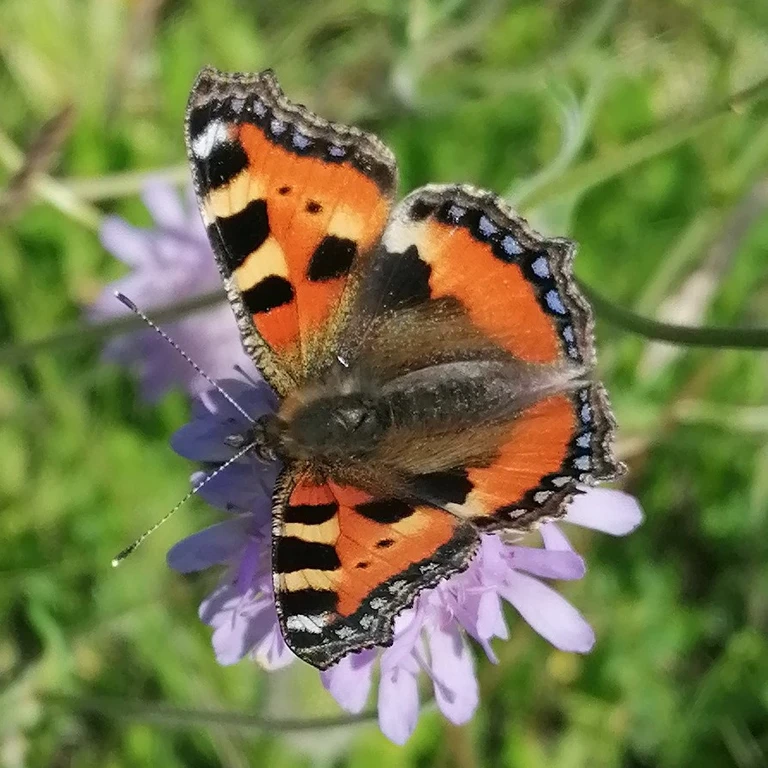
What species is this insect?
Aglais urticae
